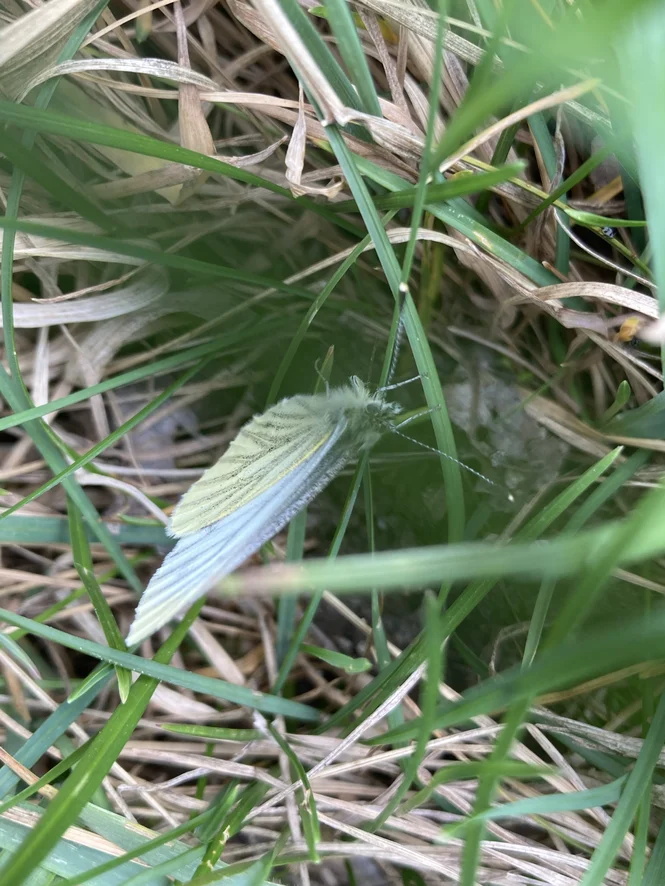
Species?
Pieris napi
